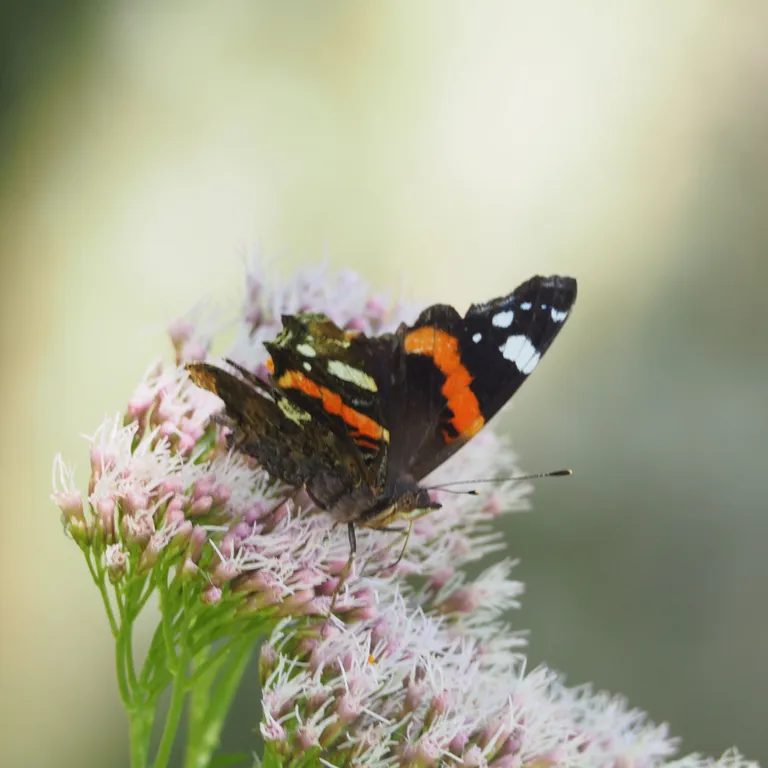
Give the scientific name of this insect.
Vanessa atalanta
